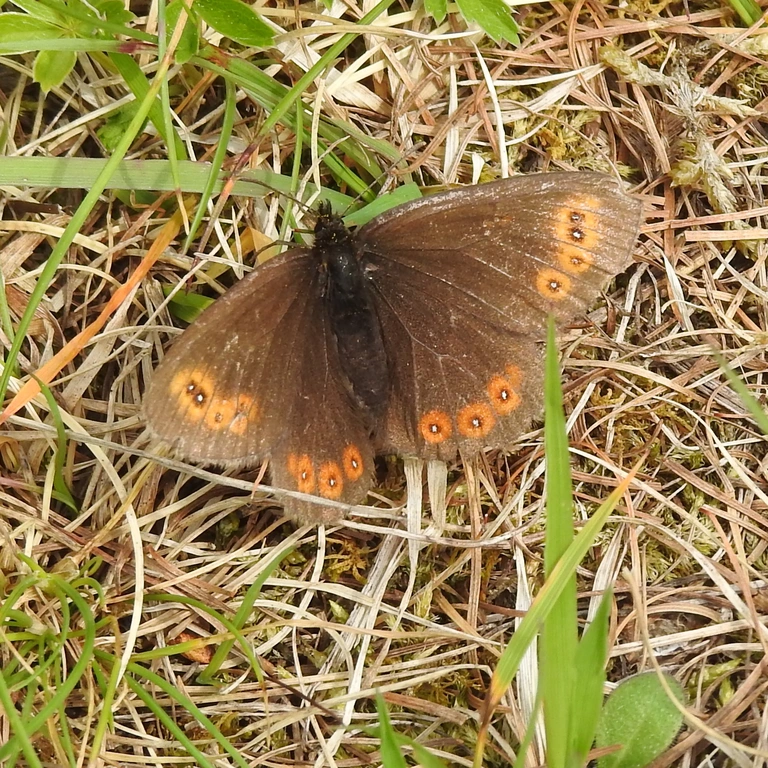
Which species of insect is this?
Erebia medusa
